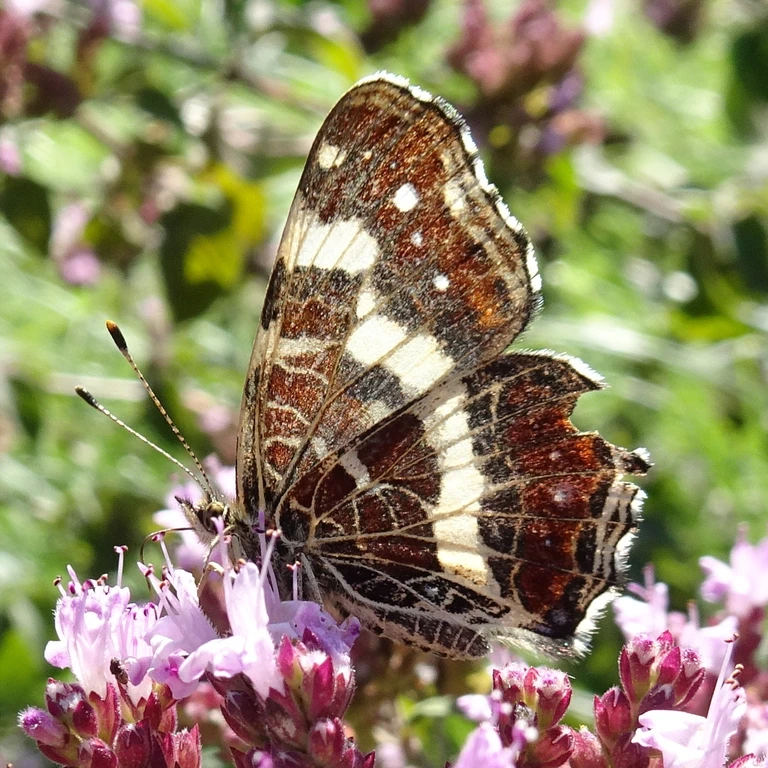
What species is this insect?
Araschnia levana
